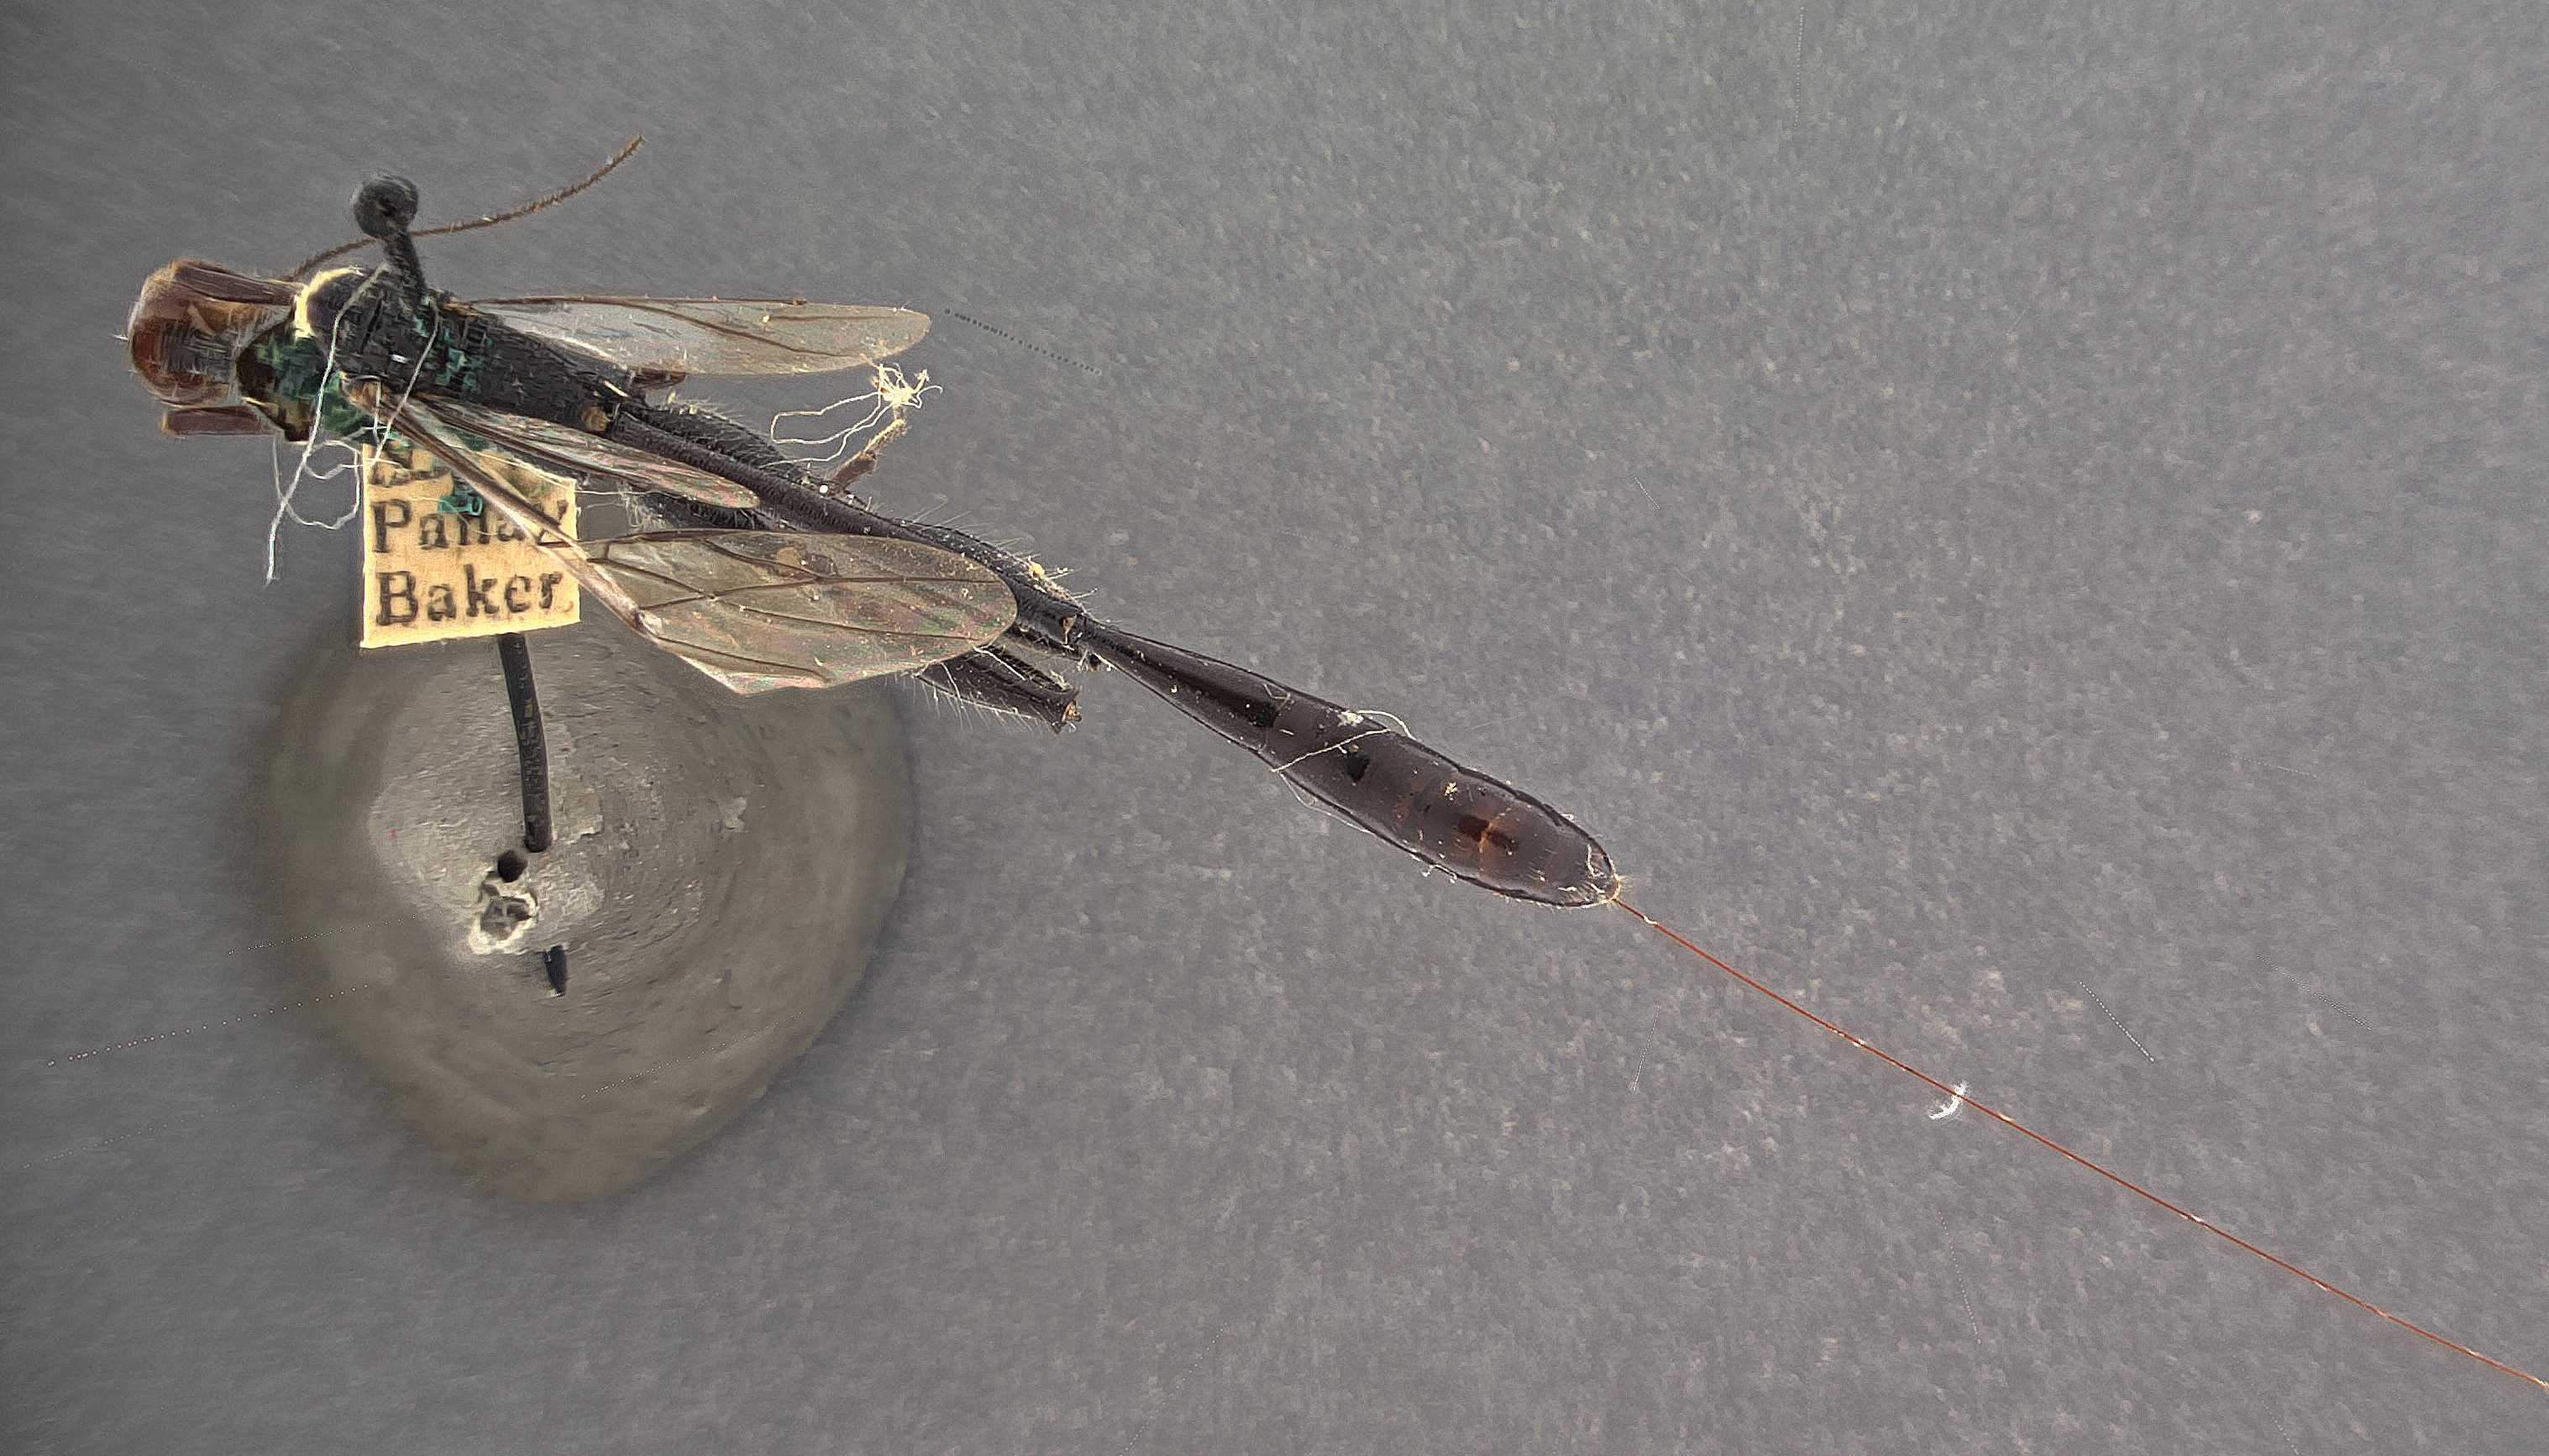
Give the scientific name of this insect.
Stephanus panayanus
